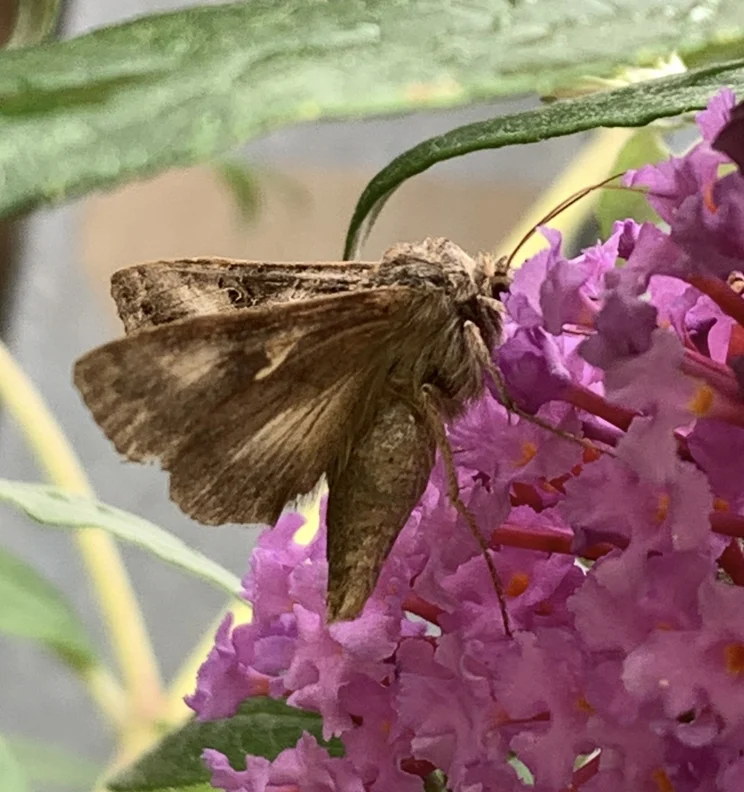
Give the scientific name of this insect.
Autographa gamma
